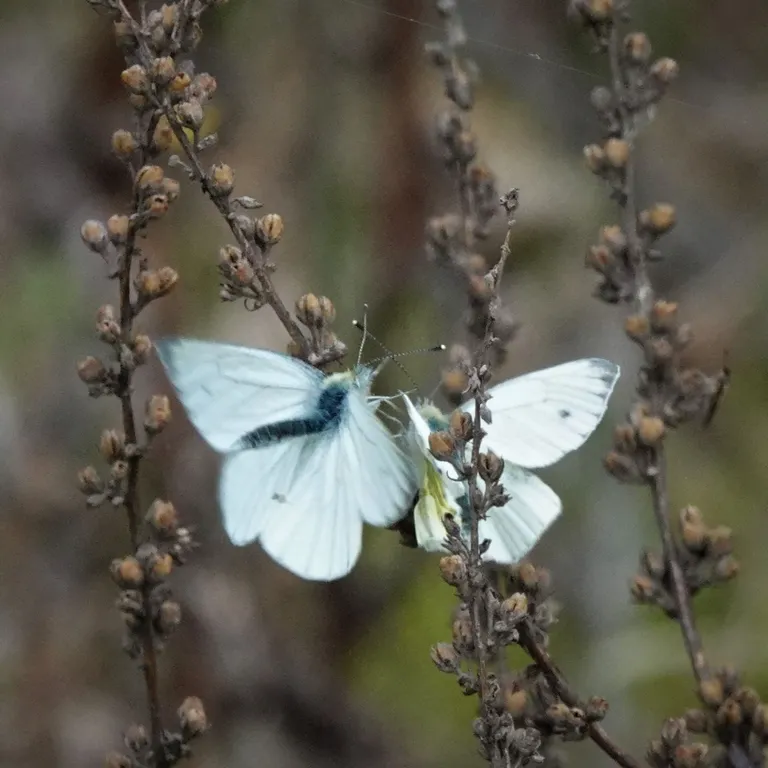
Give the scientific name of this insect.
Pieris napi
